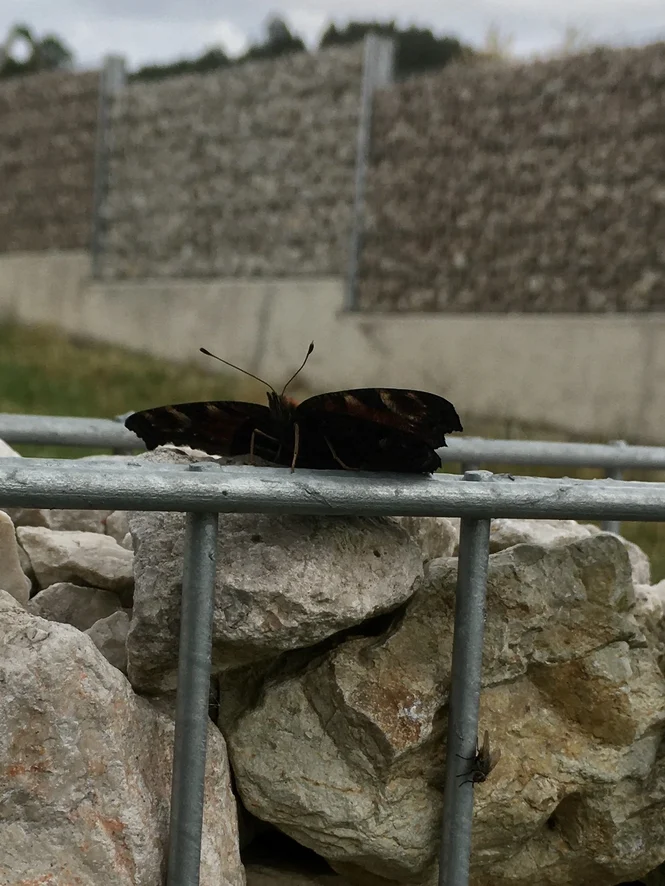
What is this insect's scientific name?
Aglais io
